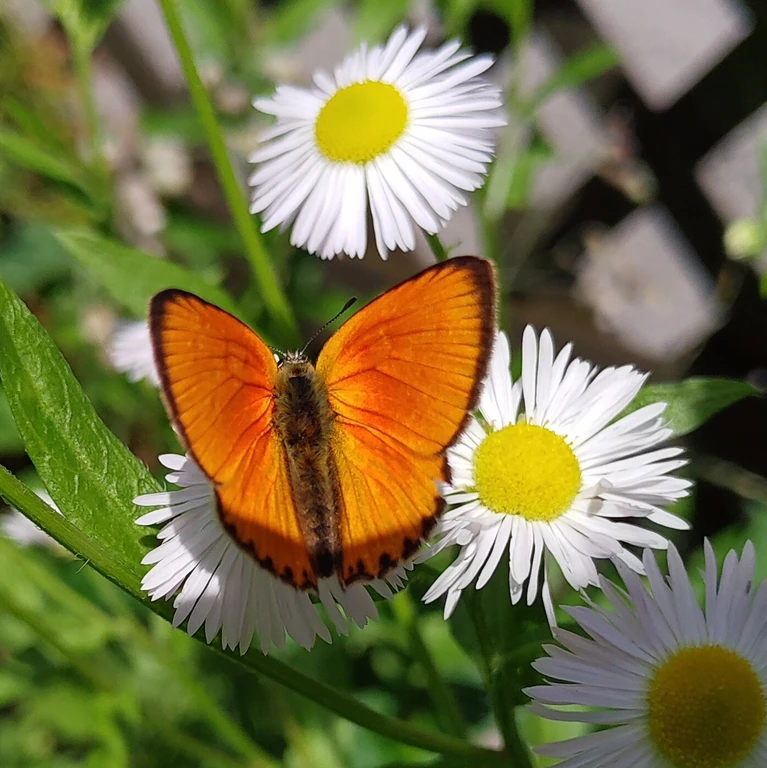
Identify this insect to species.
Lycaena virgaureae
